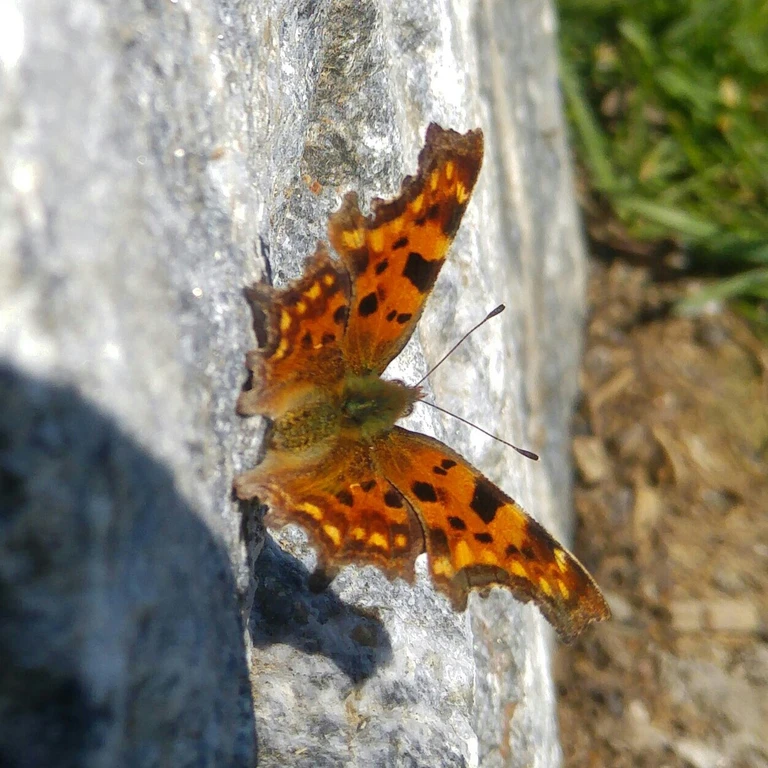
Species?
Polygonia c-album
